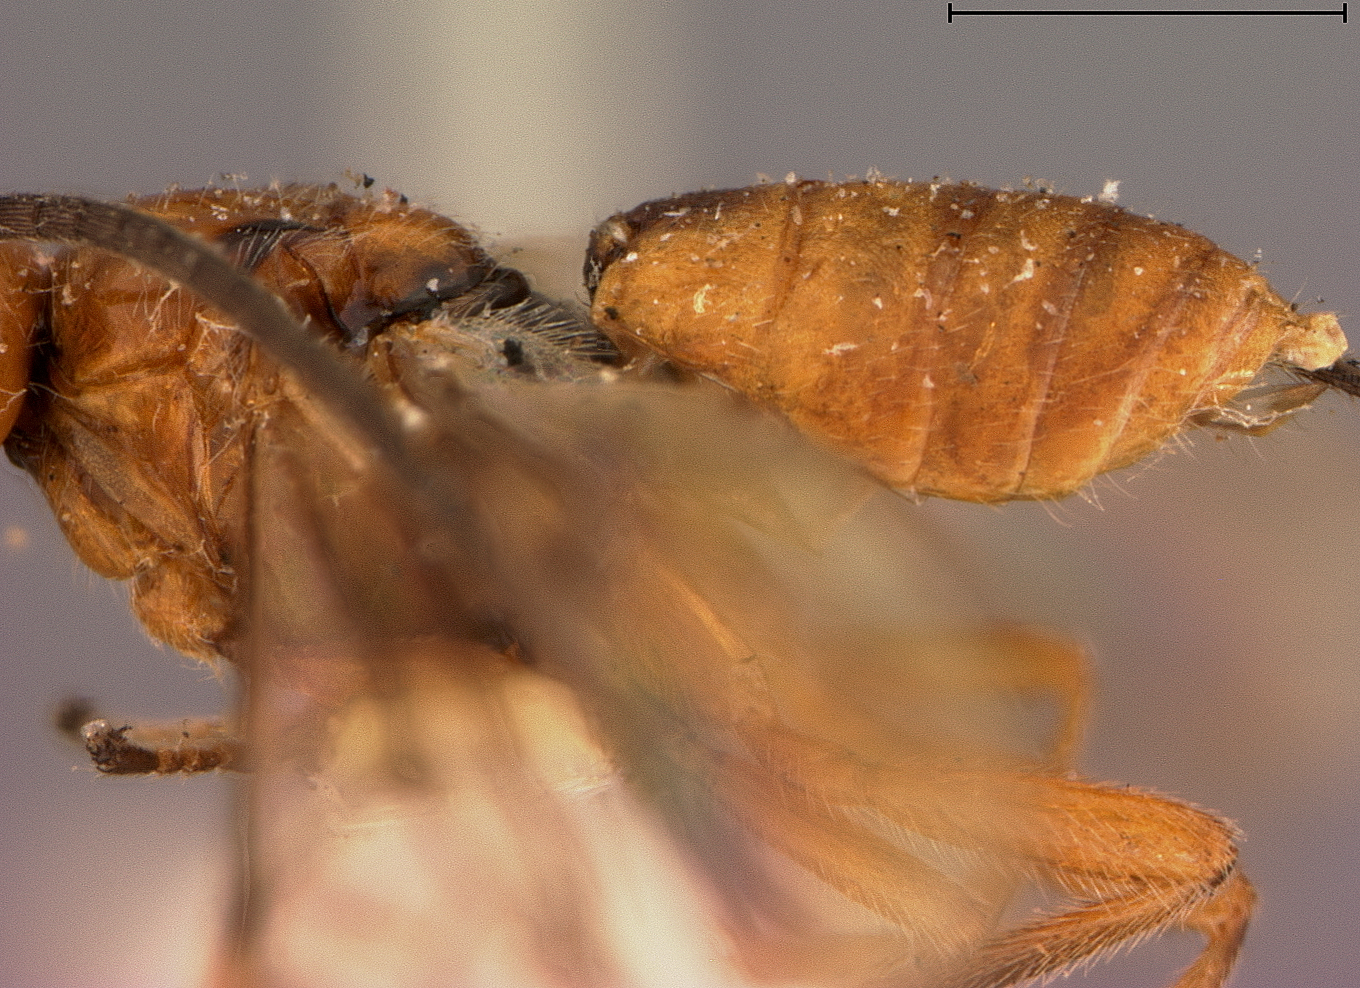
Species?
Bracon vernoniae
